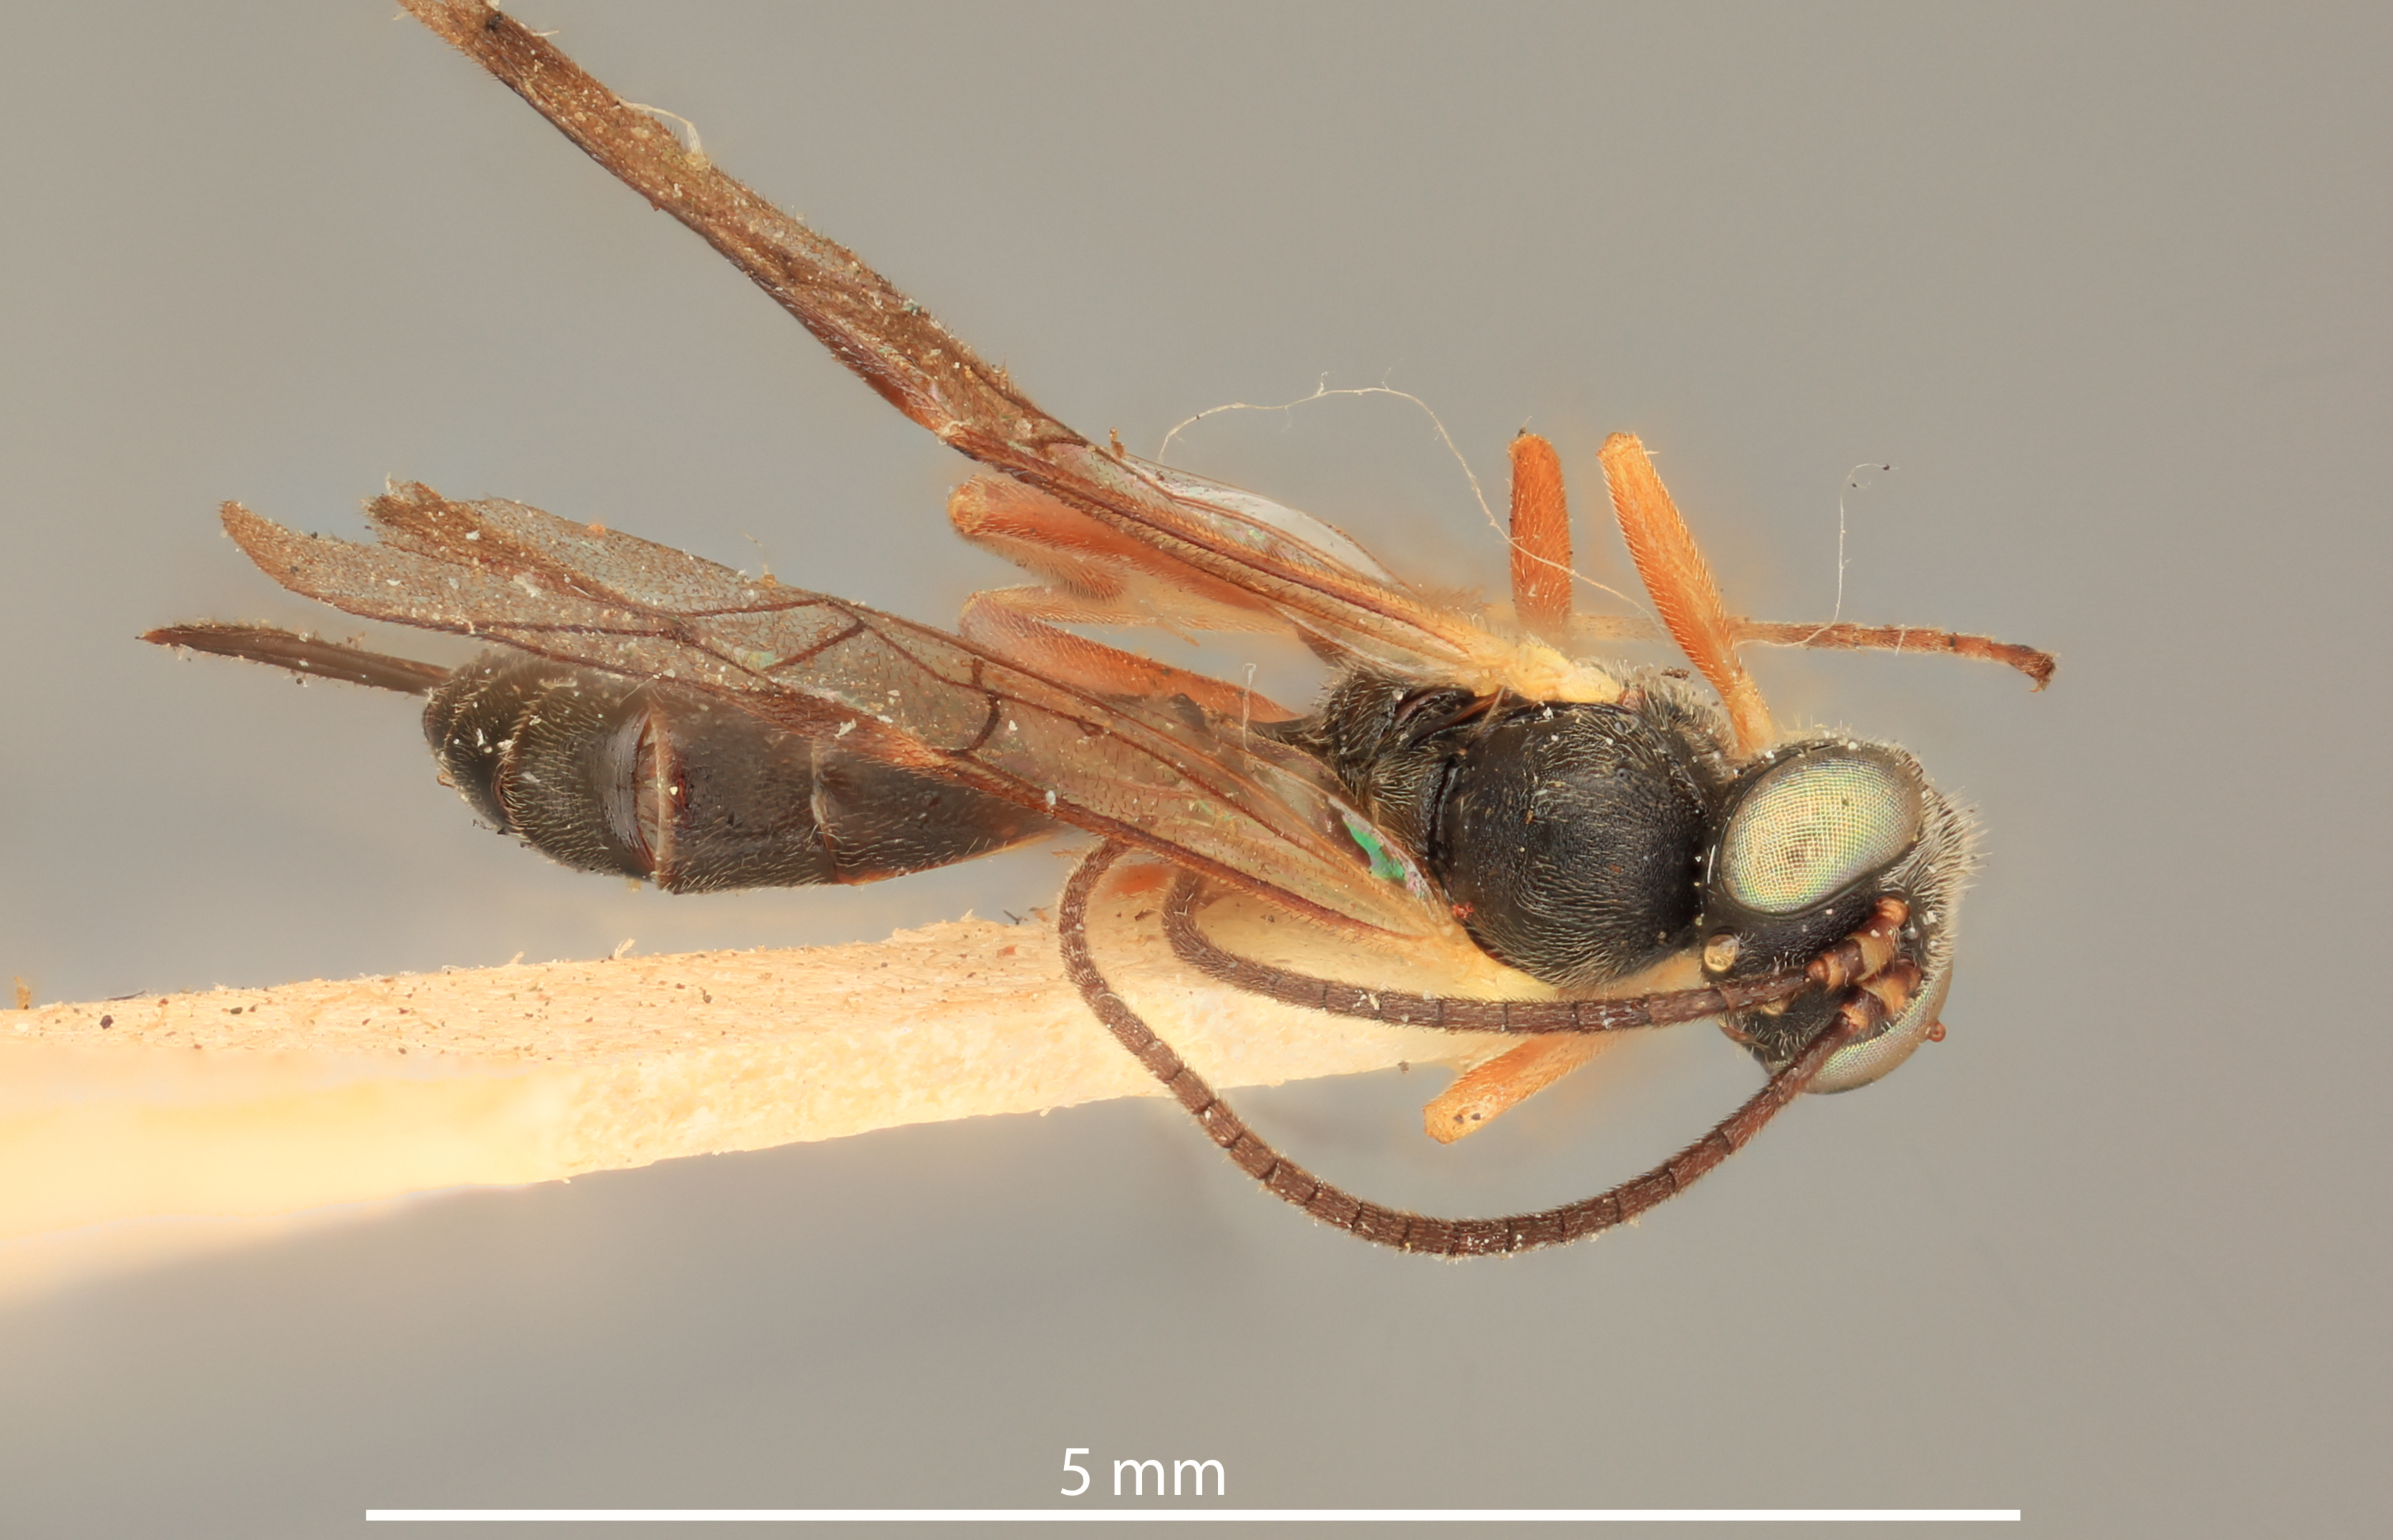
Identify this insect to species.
Campoplex parviformis
